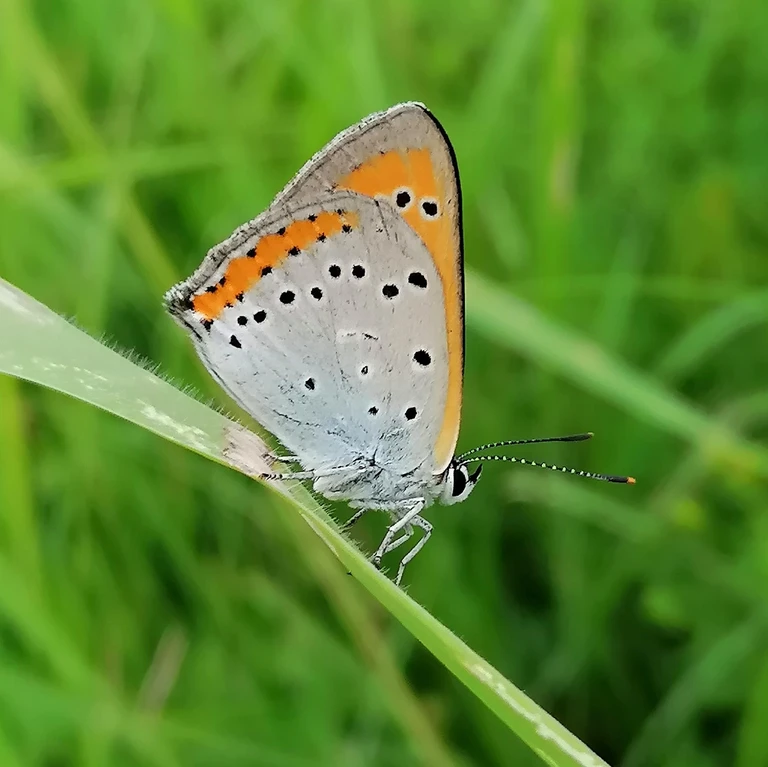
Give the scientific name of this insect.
Lycaena dispar
